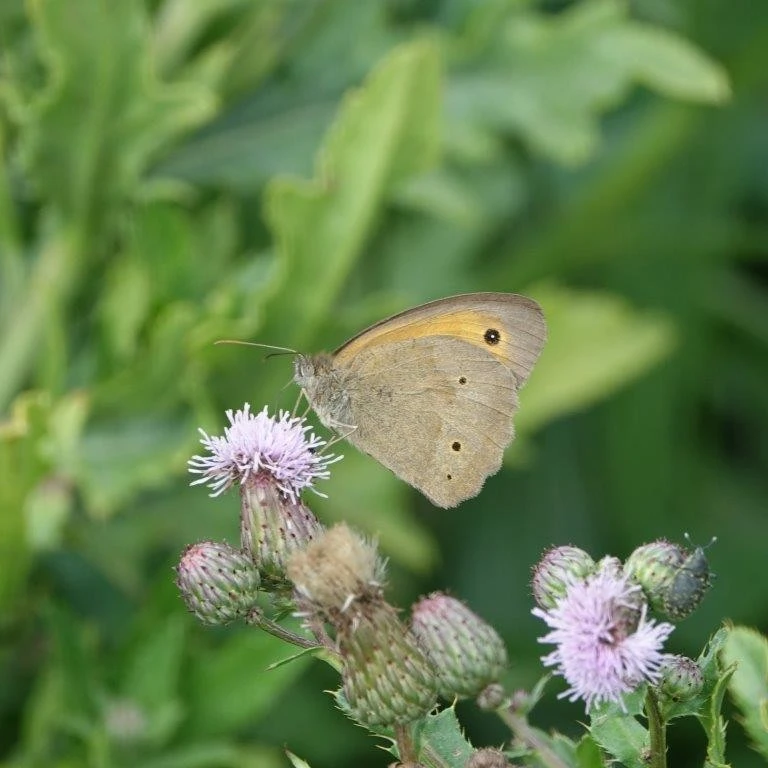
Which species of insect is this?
Maniola jurtina
